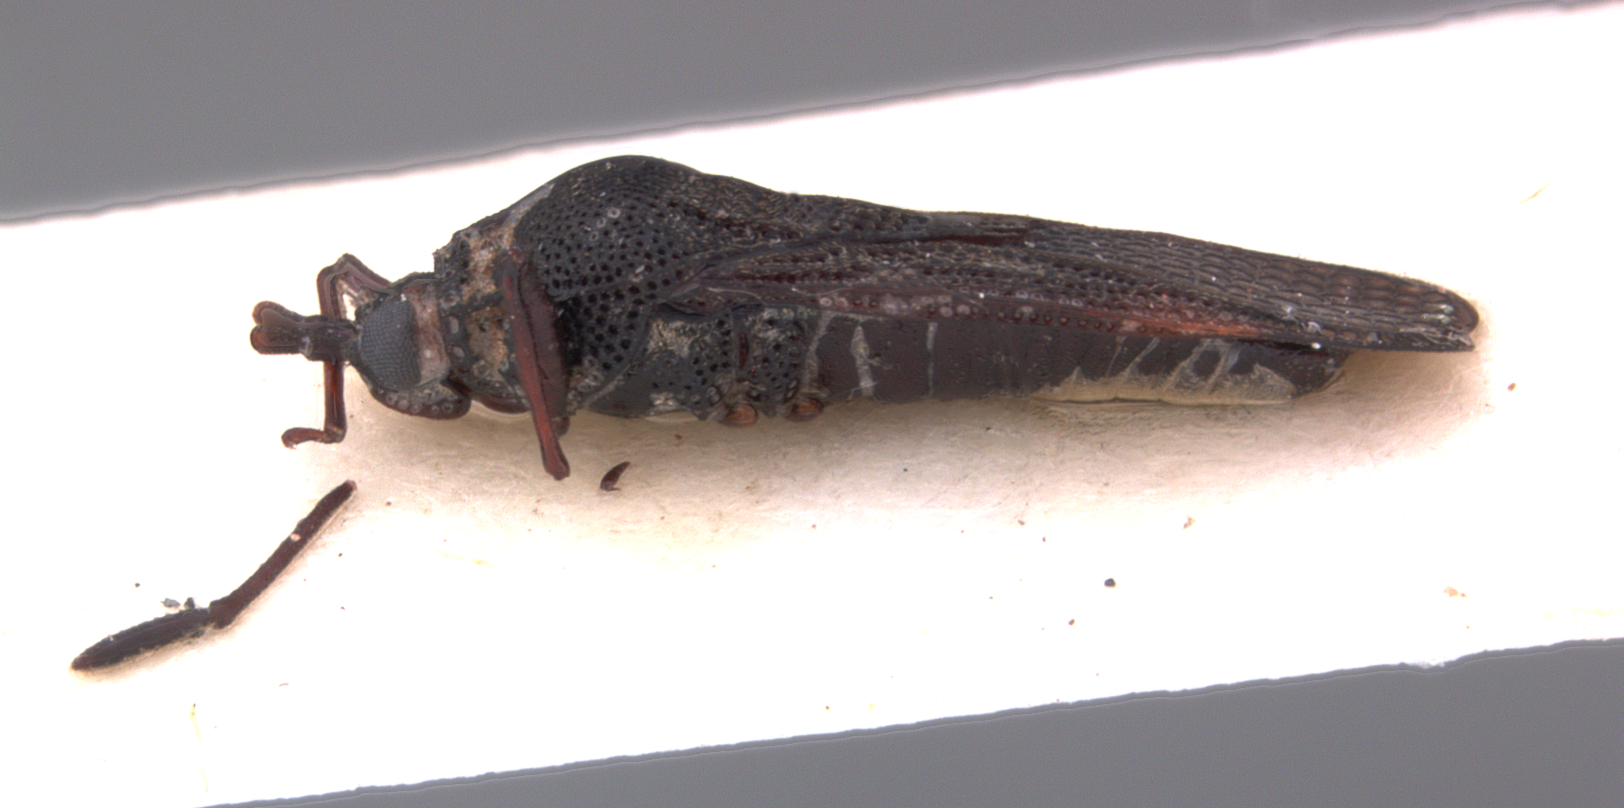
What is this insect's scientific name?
Cromerus viadoi
